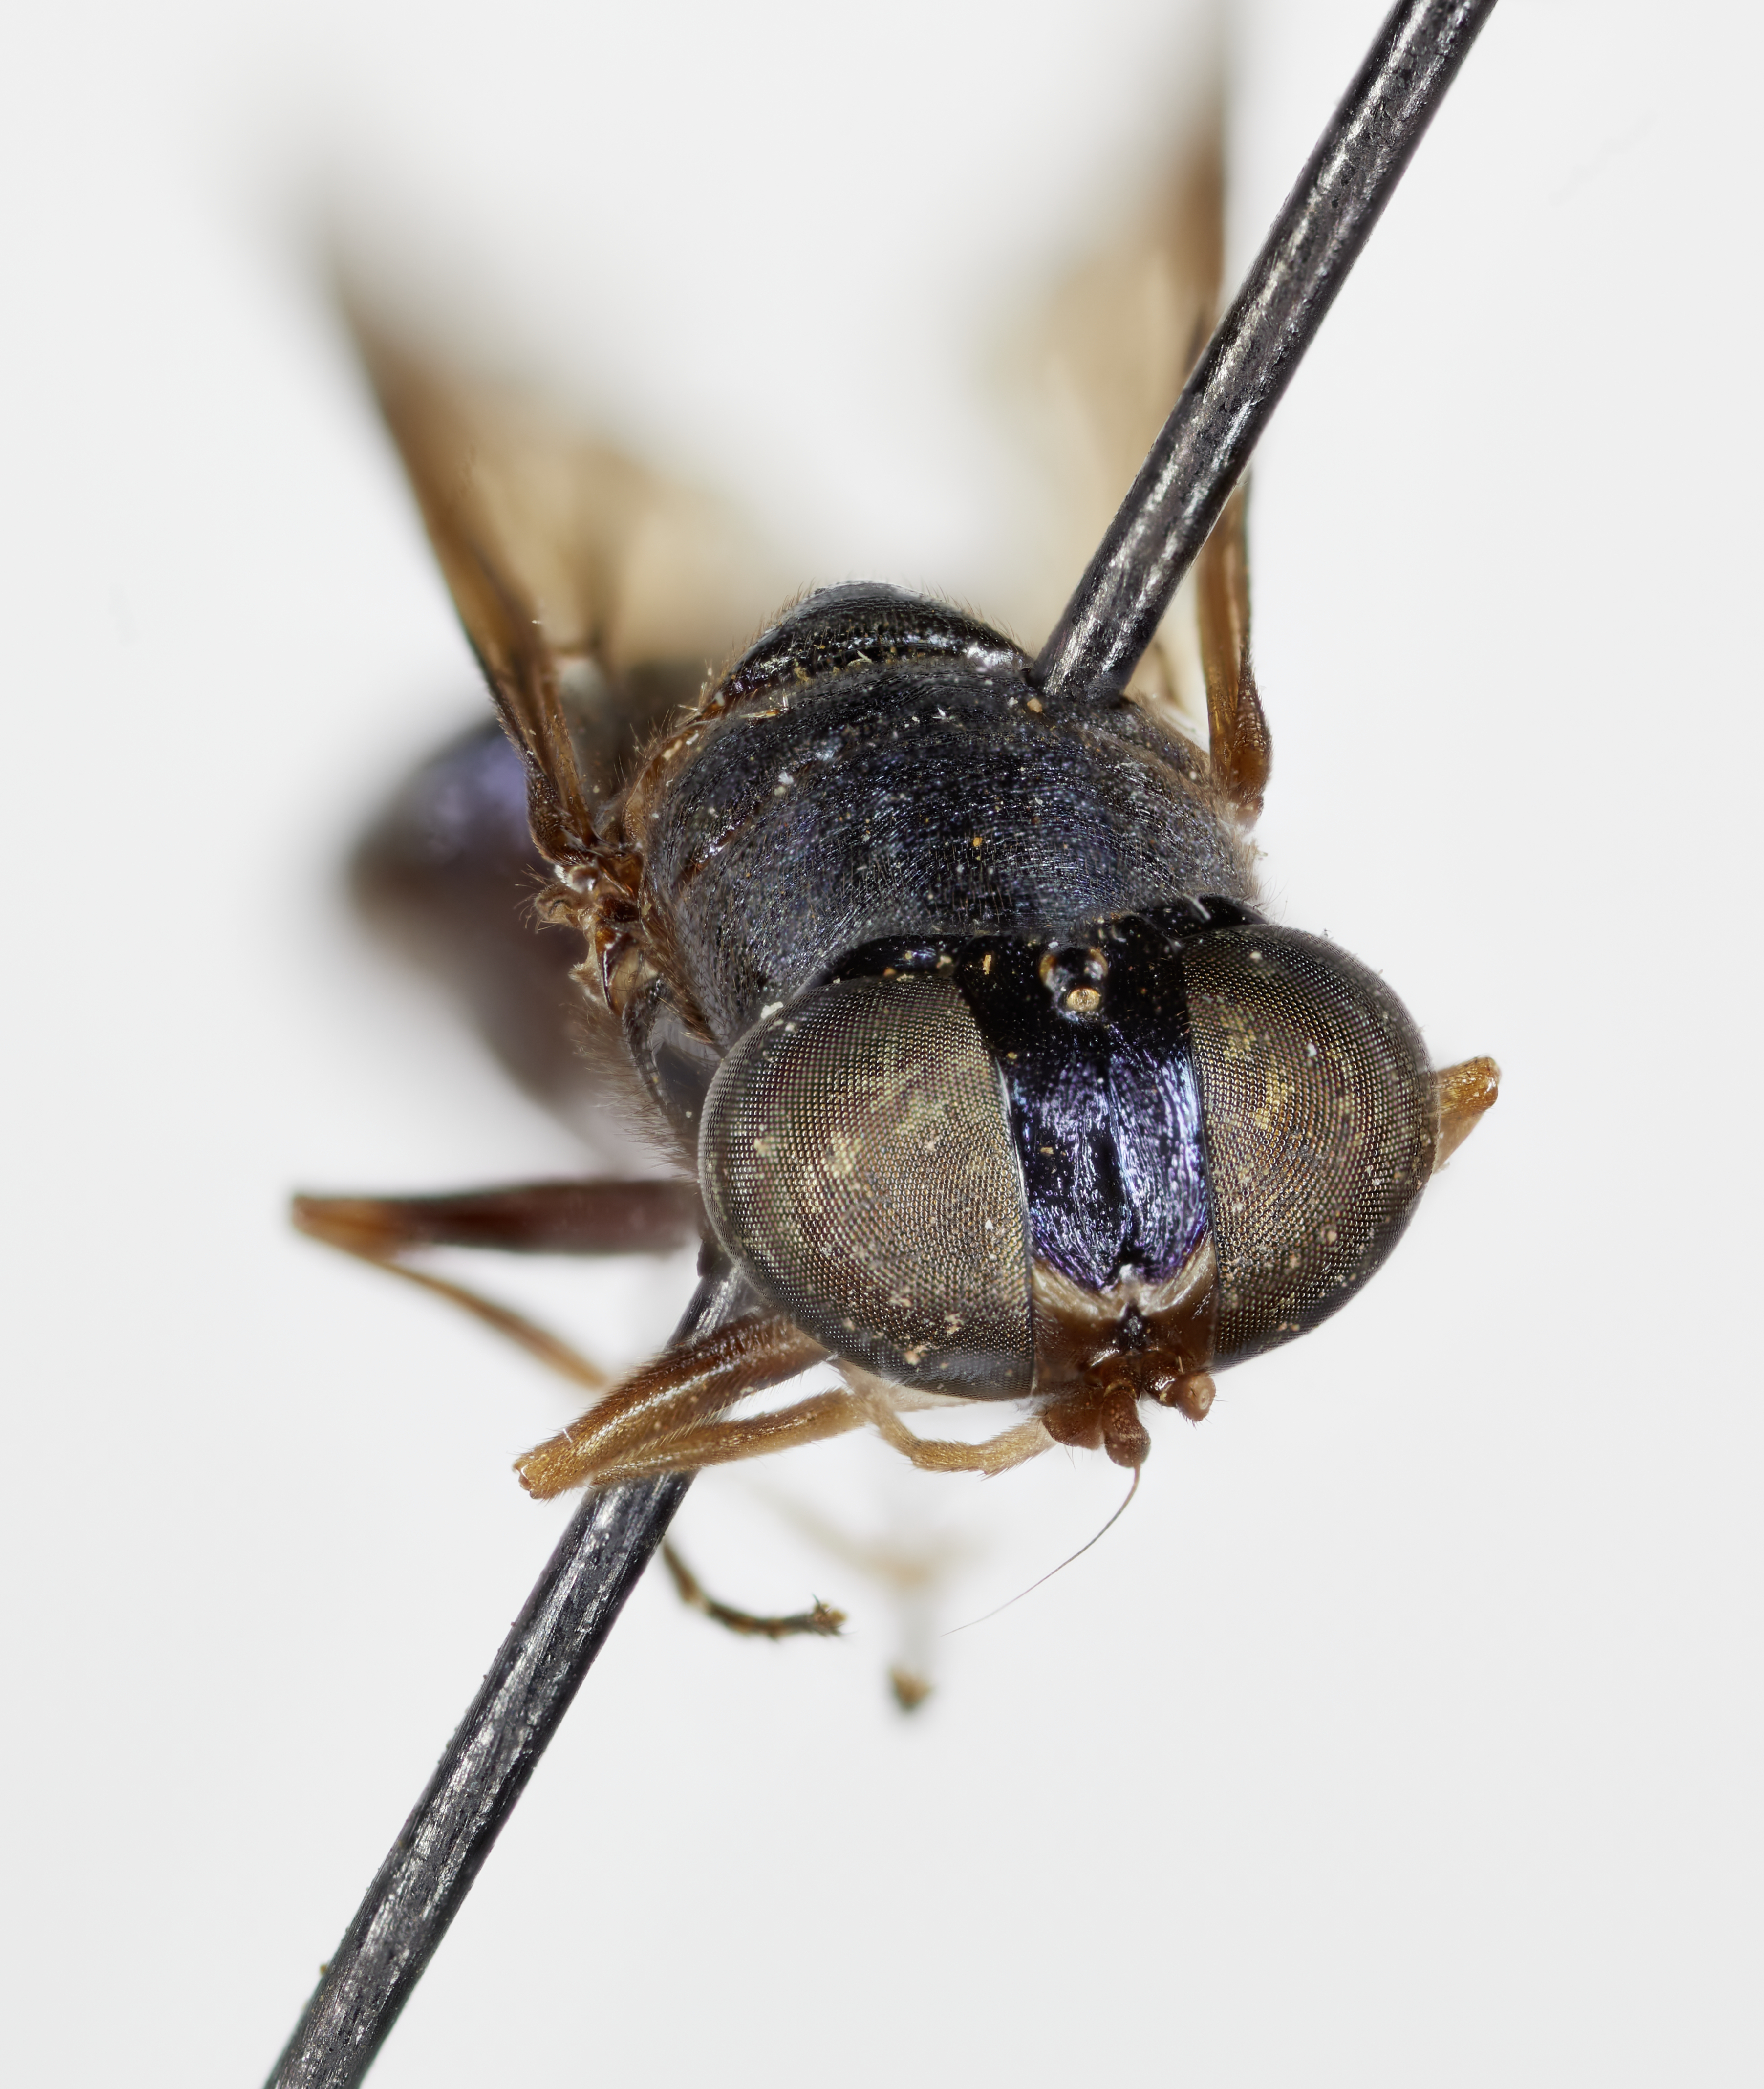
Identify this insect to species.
Cephalochrysa nigra
